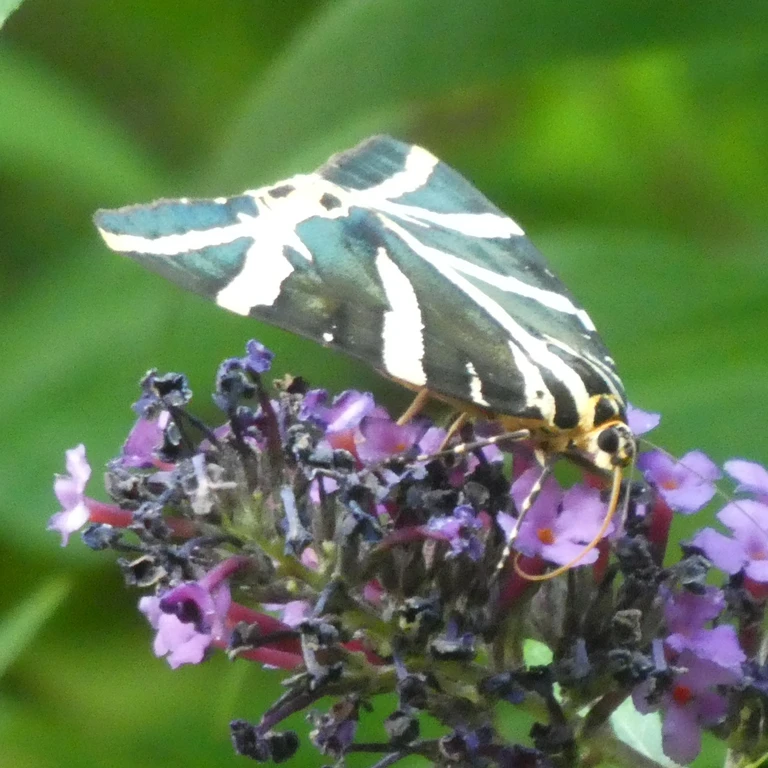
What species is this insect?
Euplagia quadripunctaria
